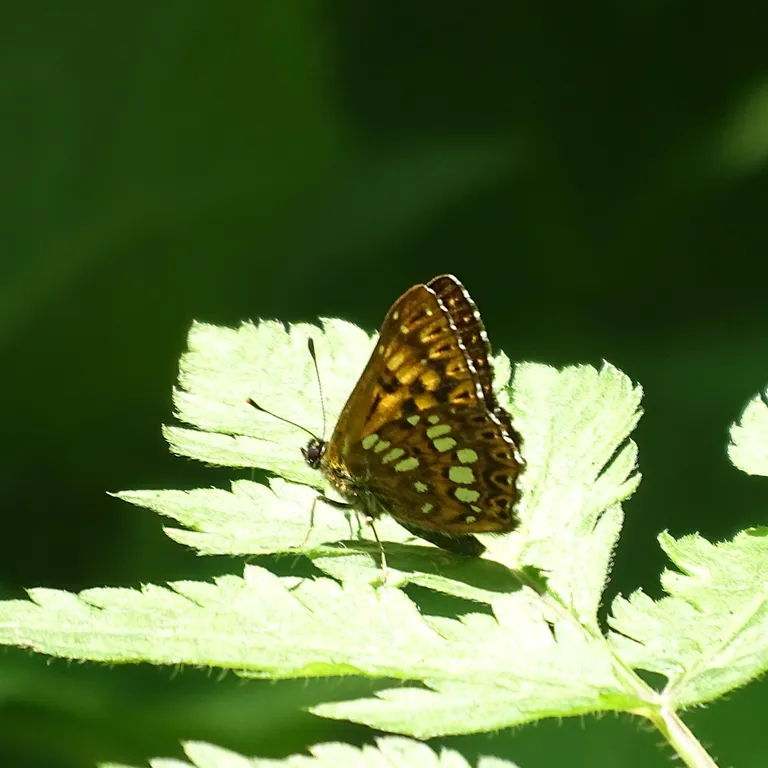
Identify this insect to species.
Hamearis lucina
